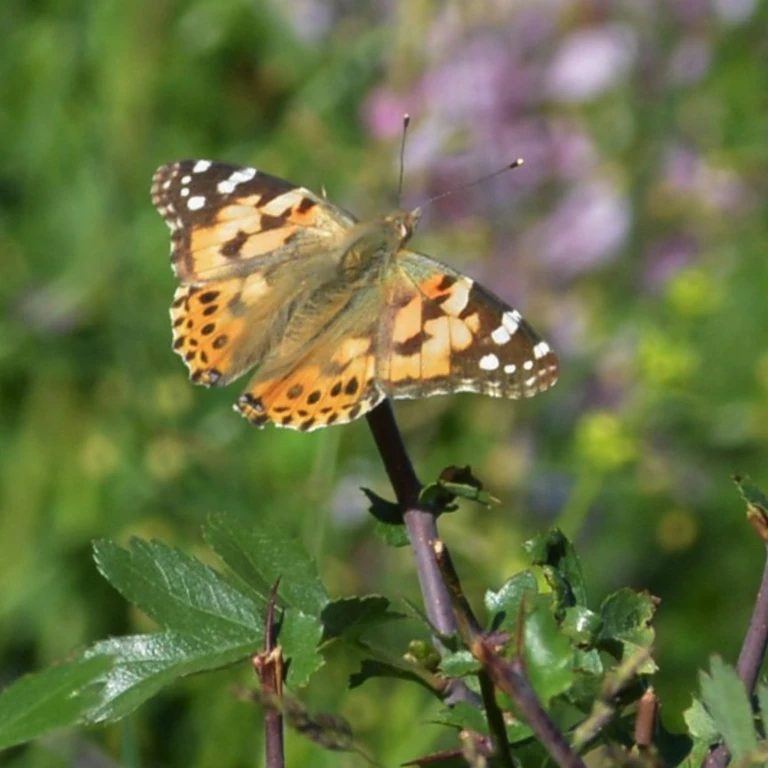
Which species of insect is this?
Vanessa cardui
